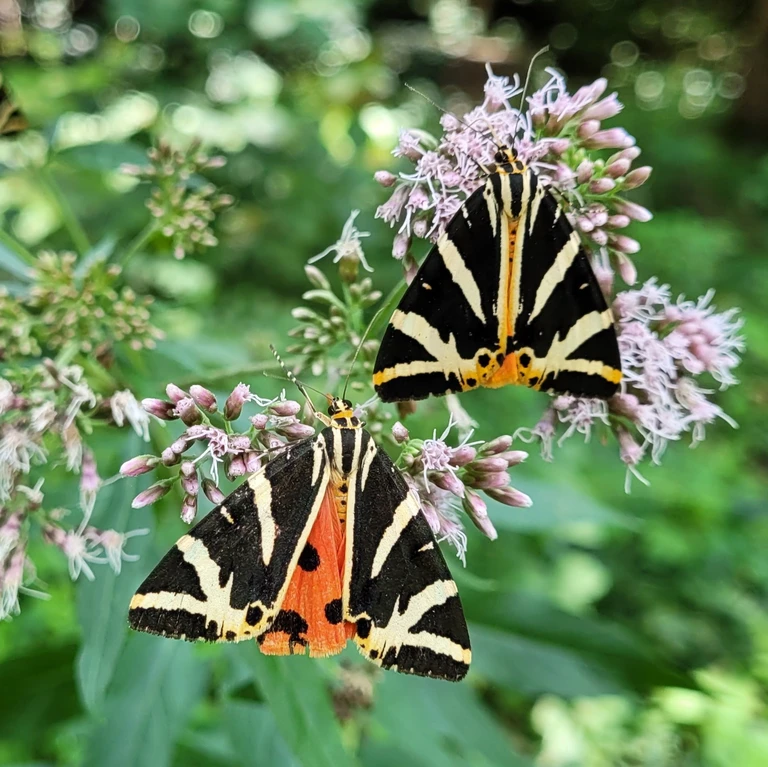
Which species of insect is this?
Euplagia quadripunctaria
